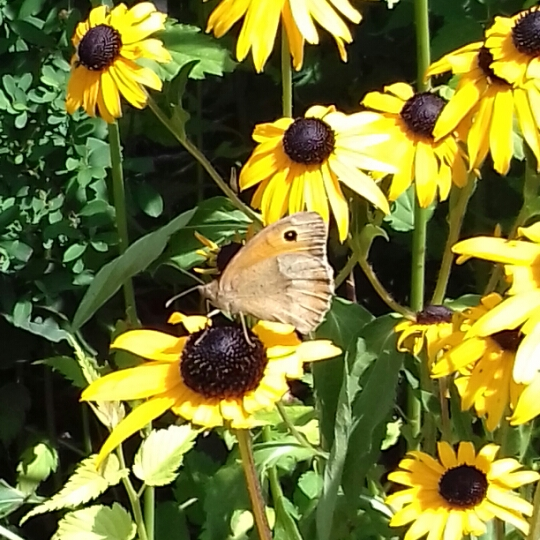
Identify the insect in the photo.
Maniola jurtina
